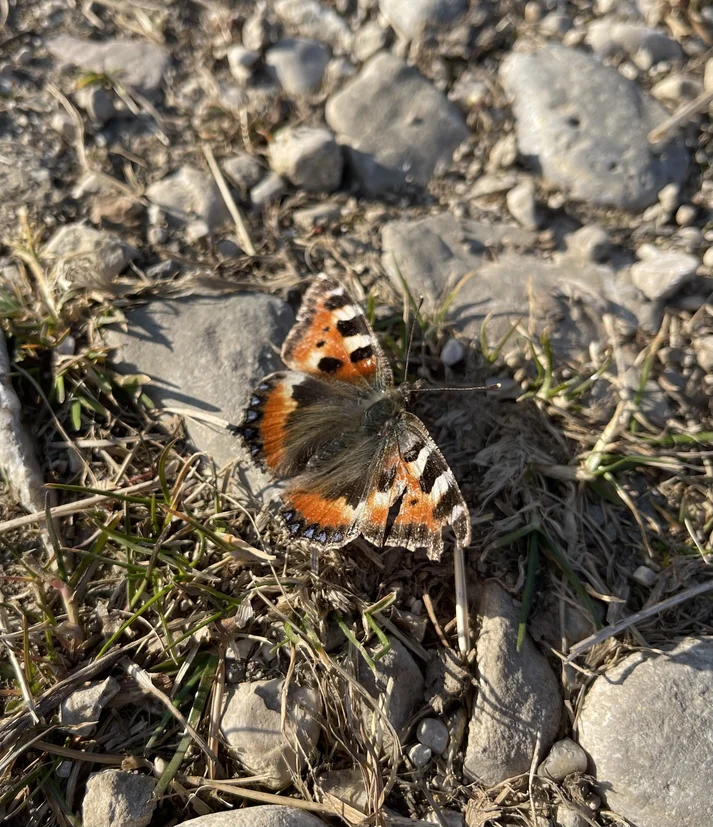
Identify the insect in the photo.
Aglais urticae
